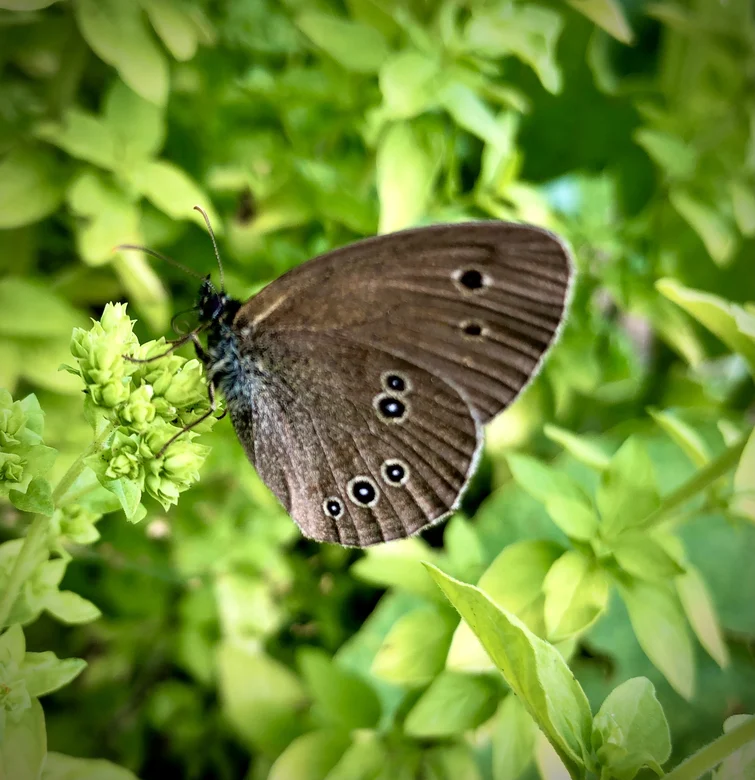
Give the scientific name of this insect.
Aphantopus hyperantus
